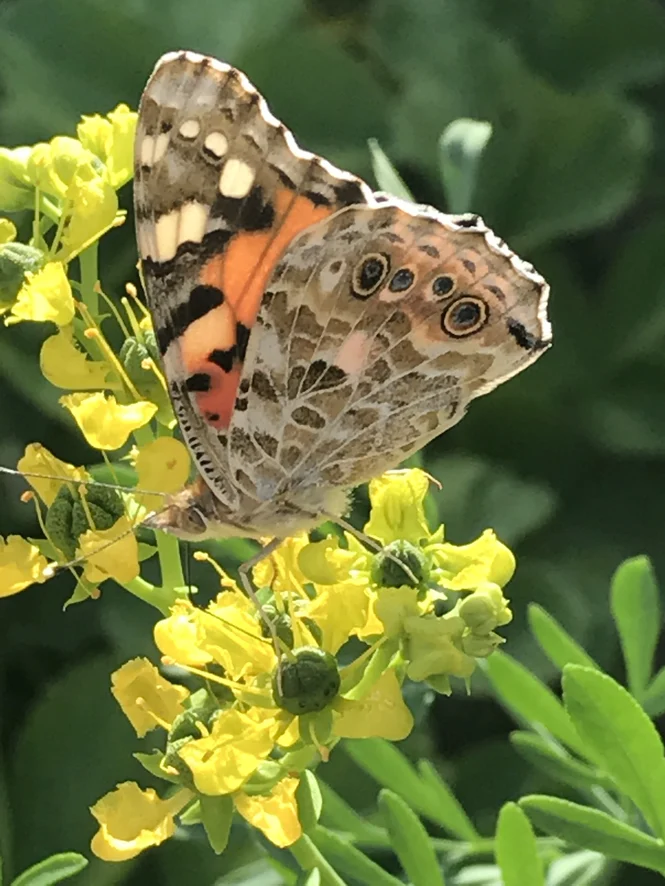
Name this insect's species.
Vanessa cardui
